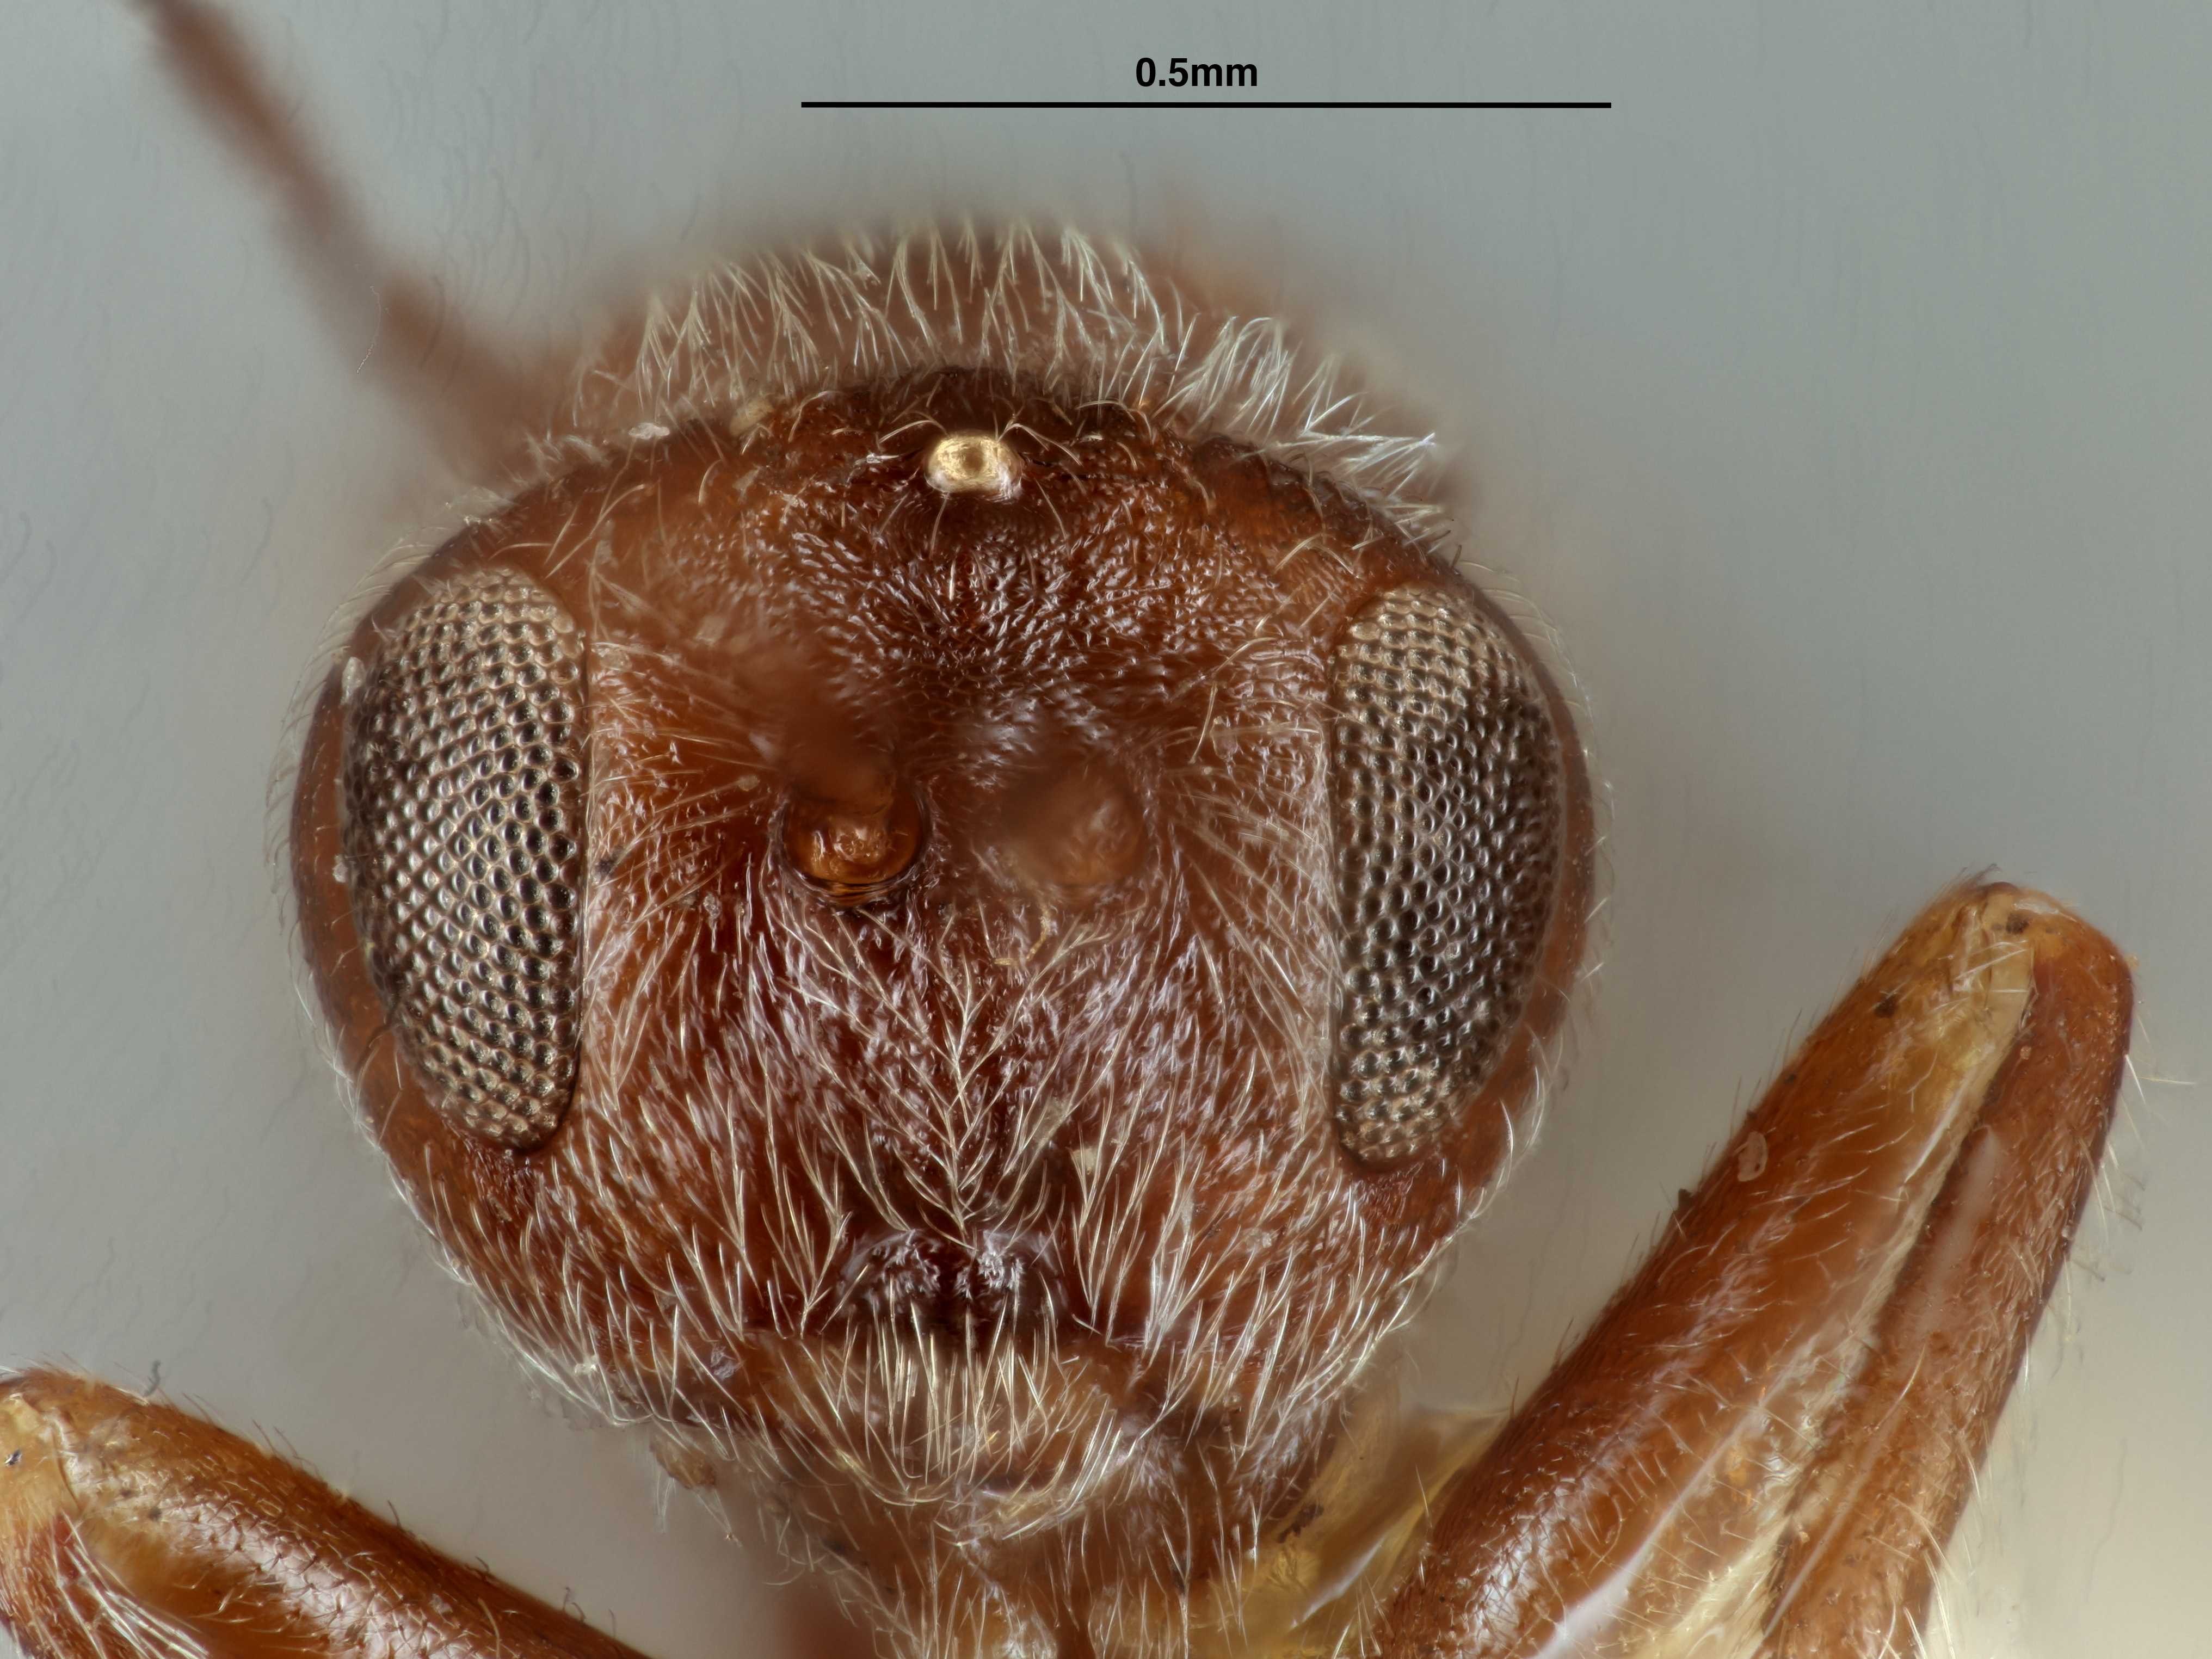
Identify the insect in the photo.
Trichoteras frondeum
